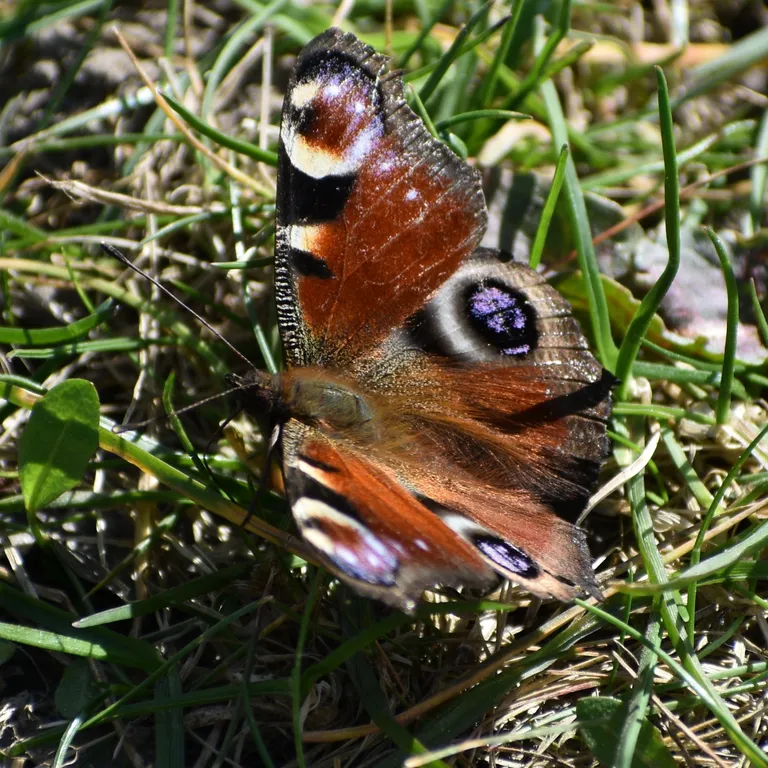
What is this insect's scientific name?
Aglais io
